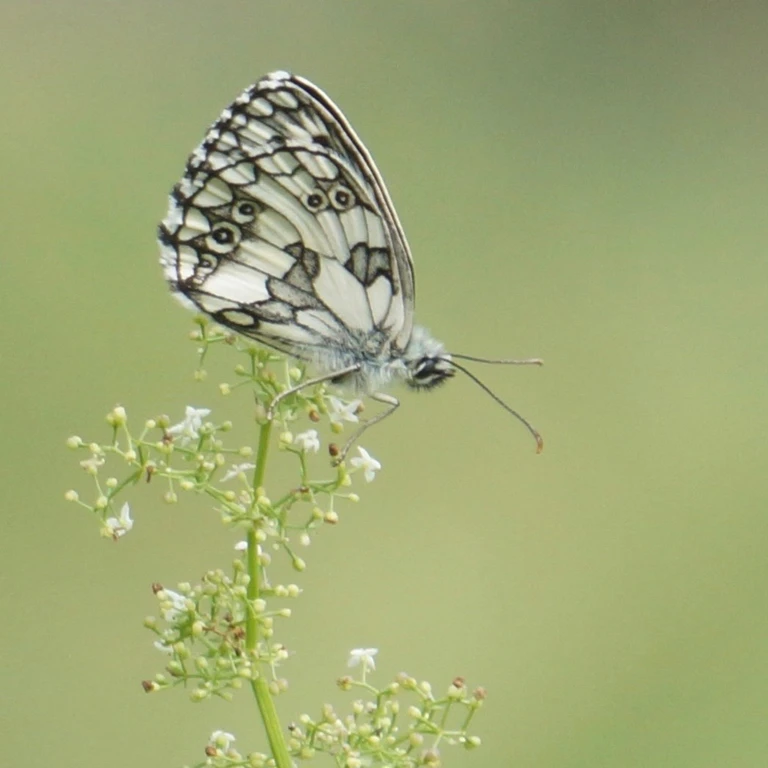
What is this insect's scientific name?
Melanargia galathea
